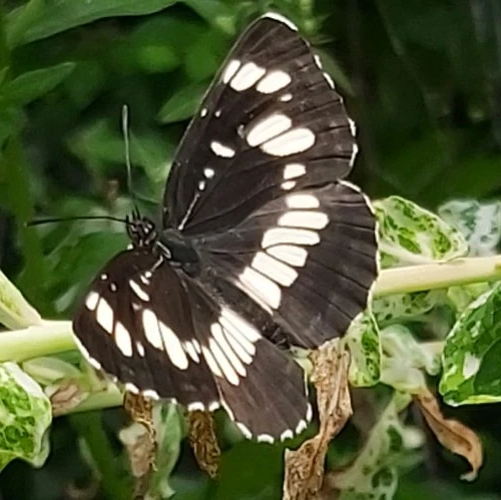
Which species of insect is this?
Neptis rivularis
